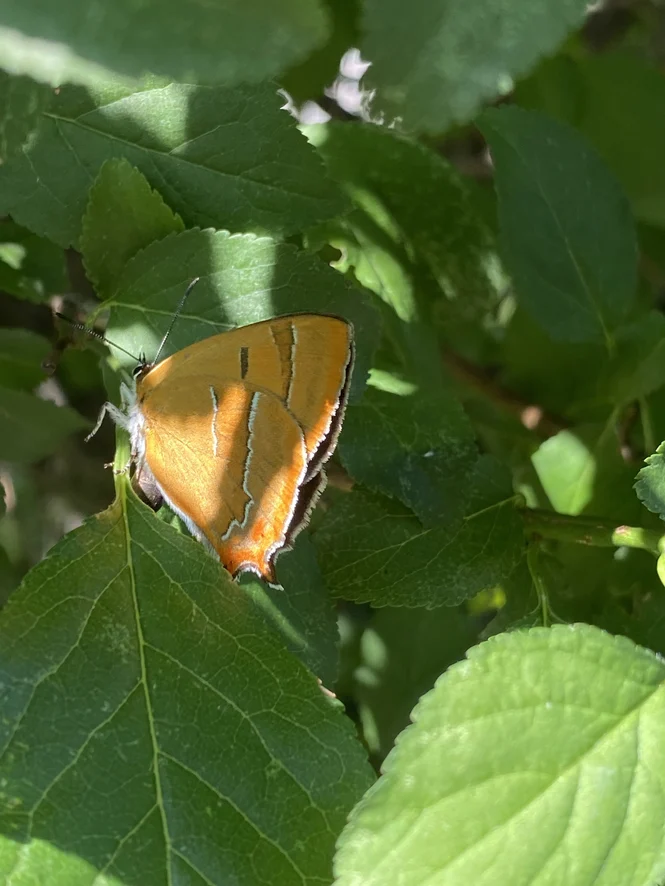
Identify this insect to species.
Thecla betulae
